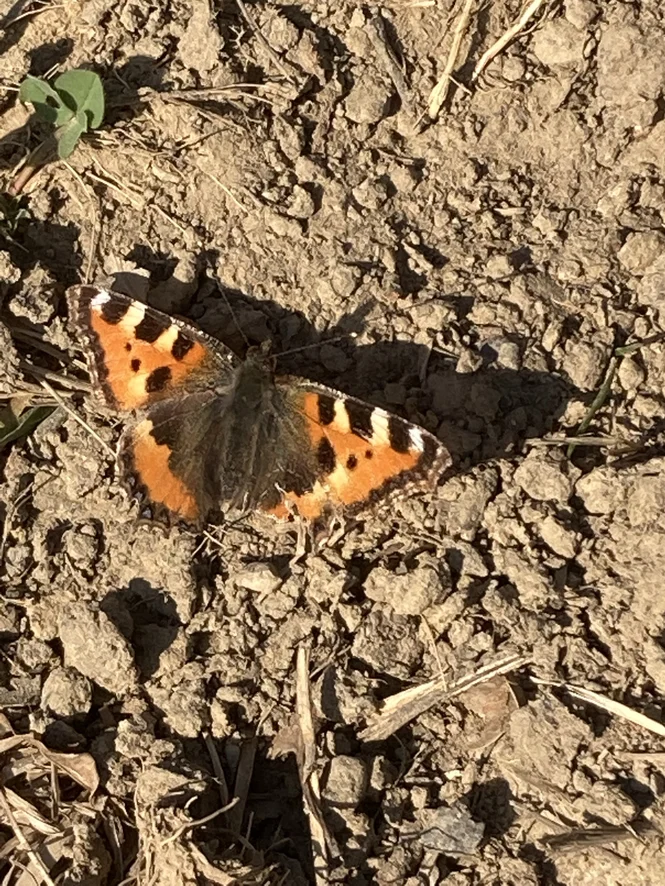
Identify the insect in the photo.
Aglais urticae
